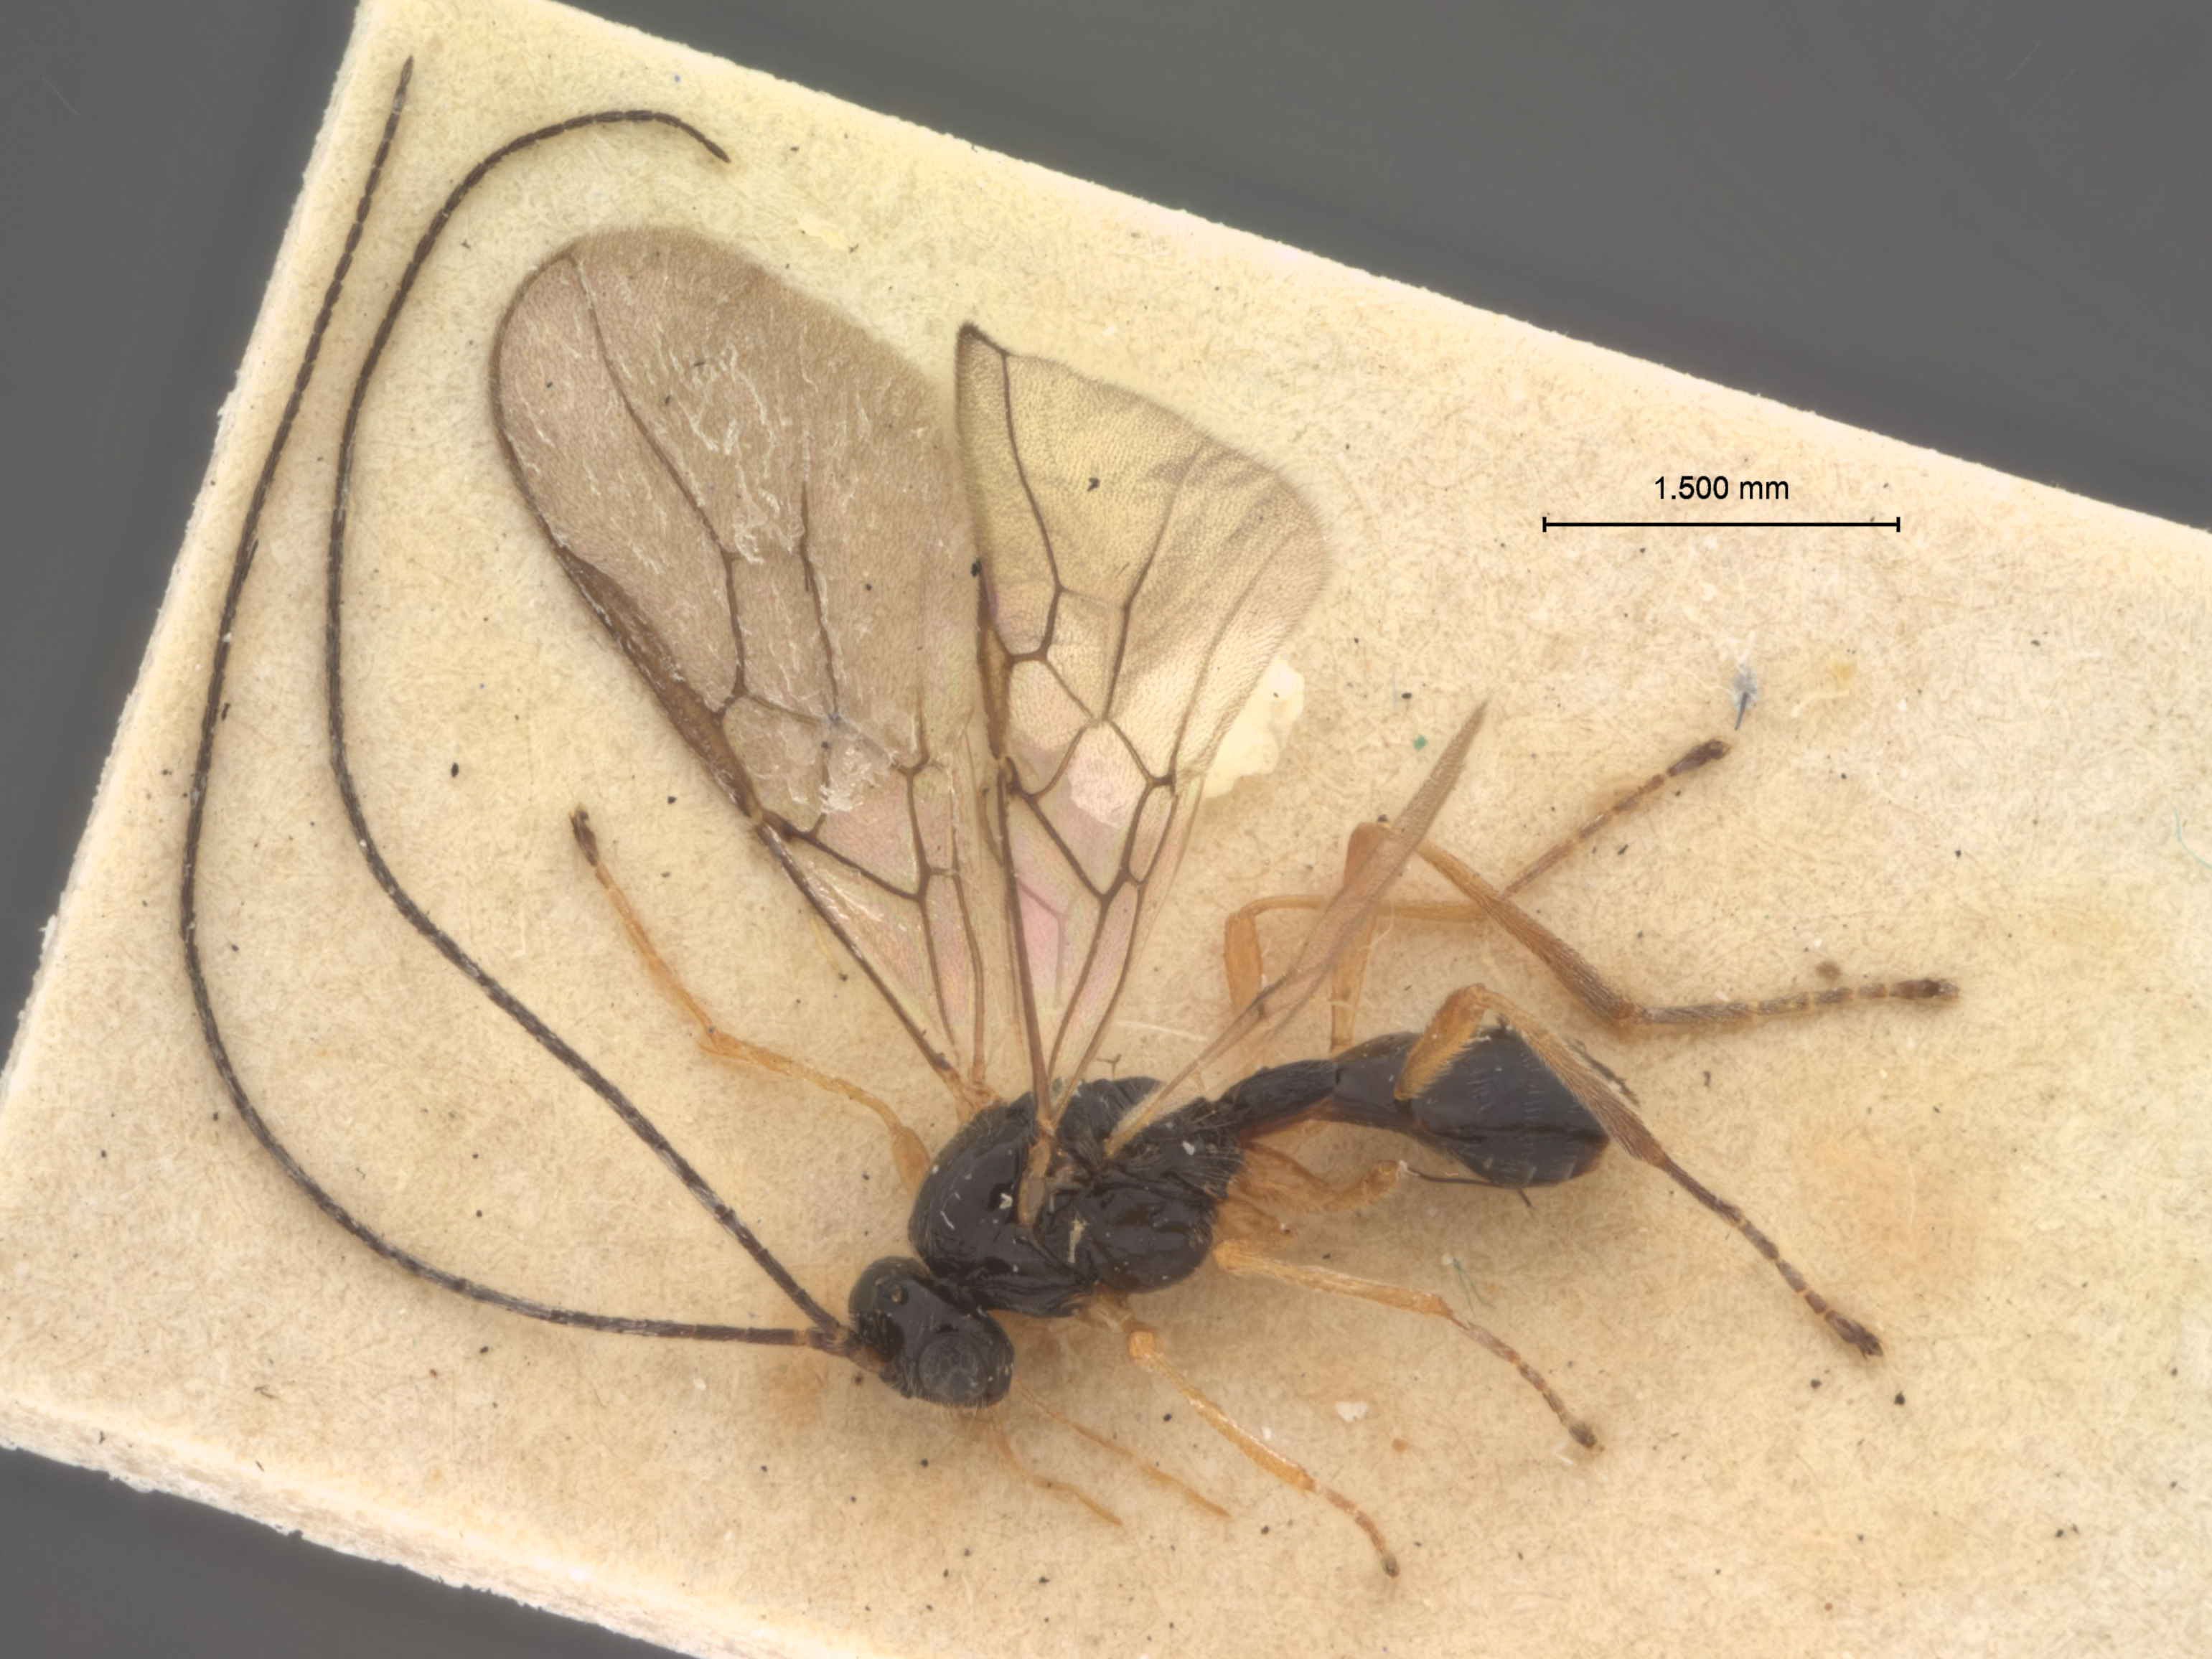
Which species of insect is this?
Opius hians
